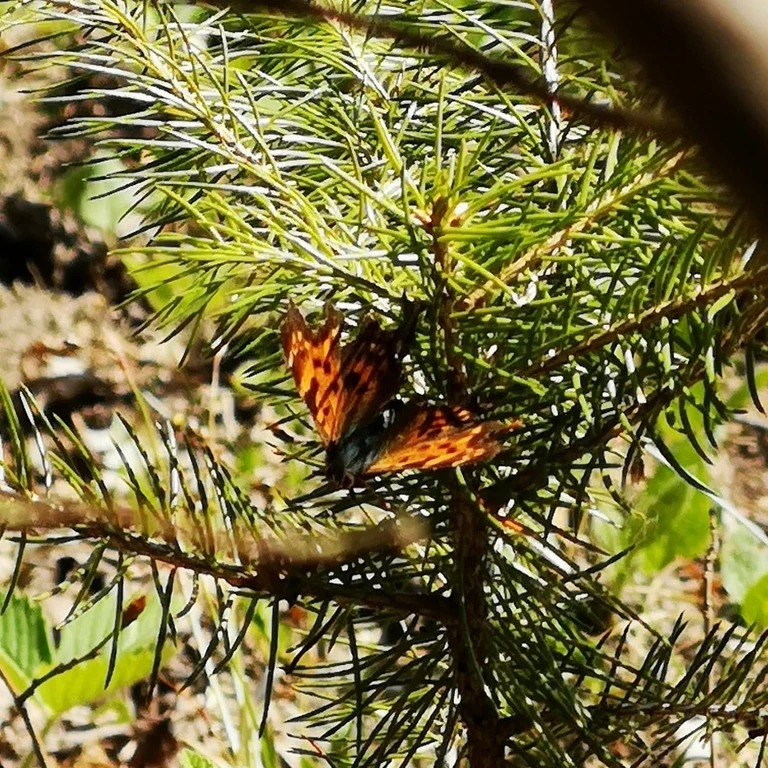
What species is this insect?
Polygonia c-album
